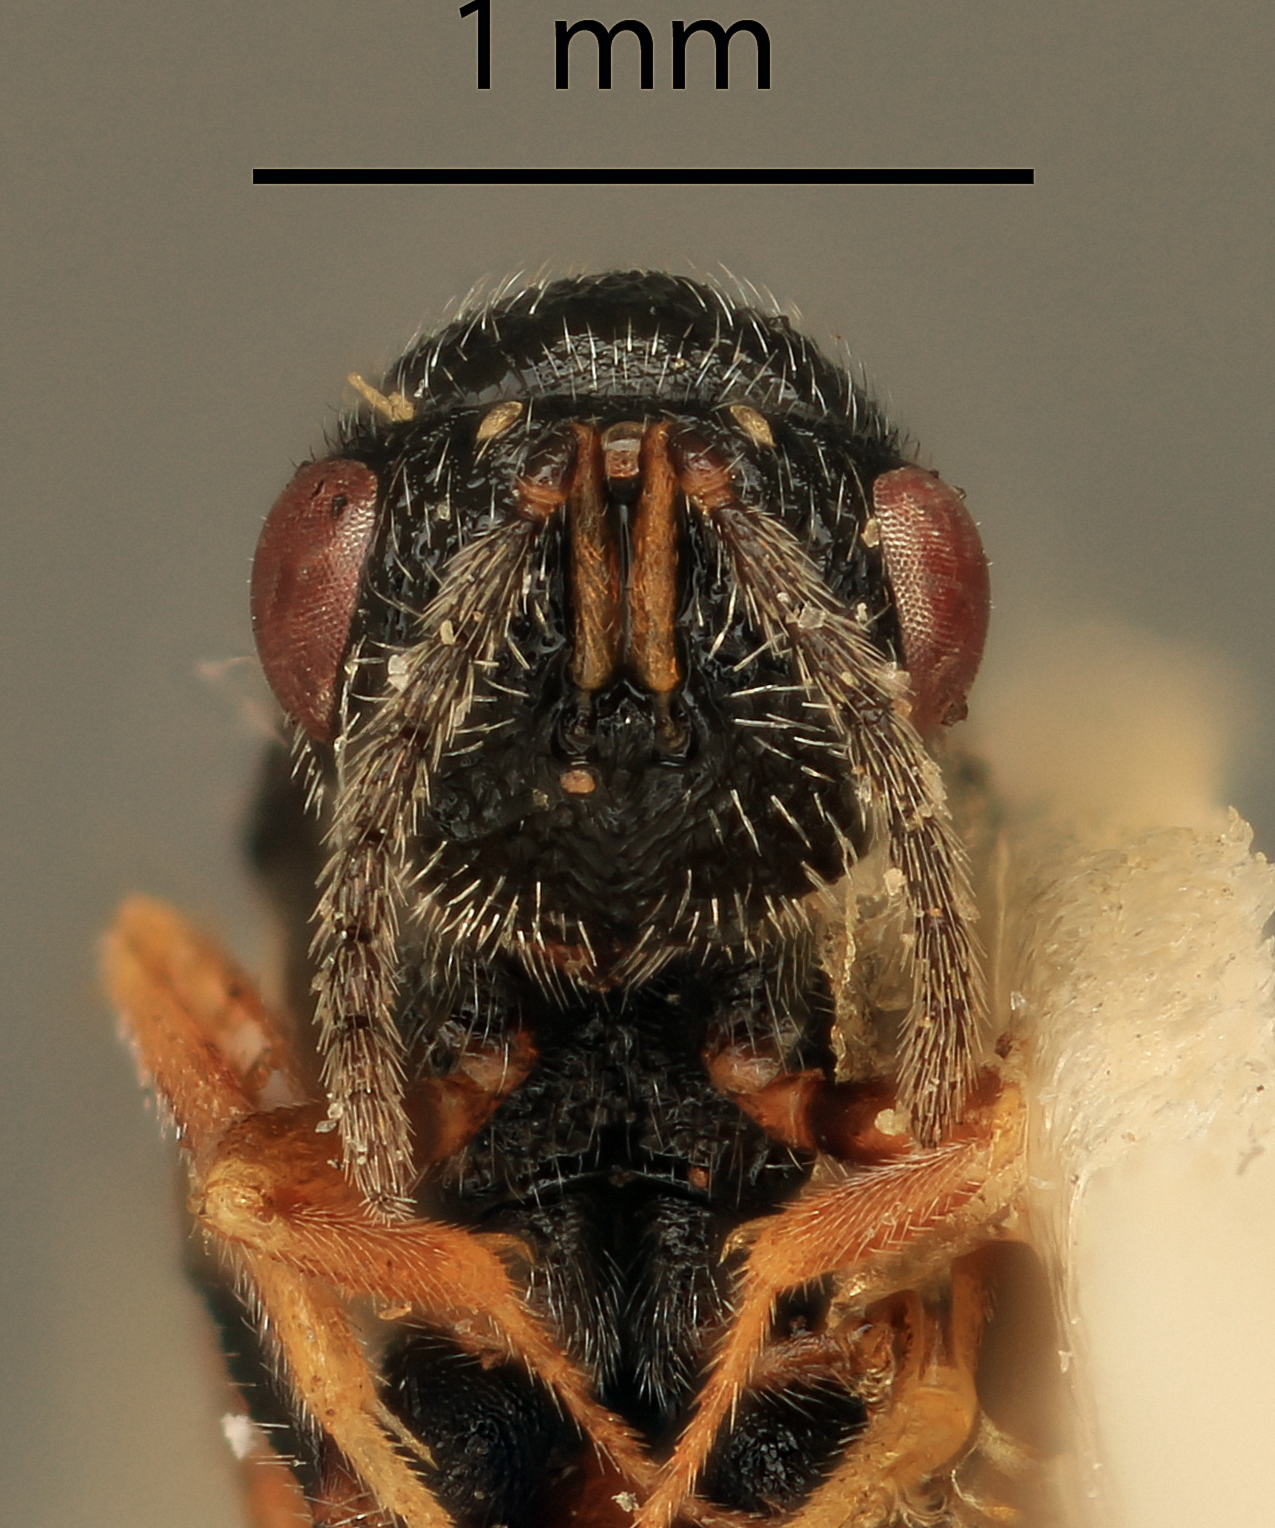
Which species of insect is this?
Eurytoma seminis
